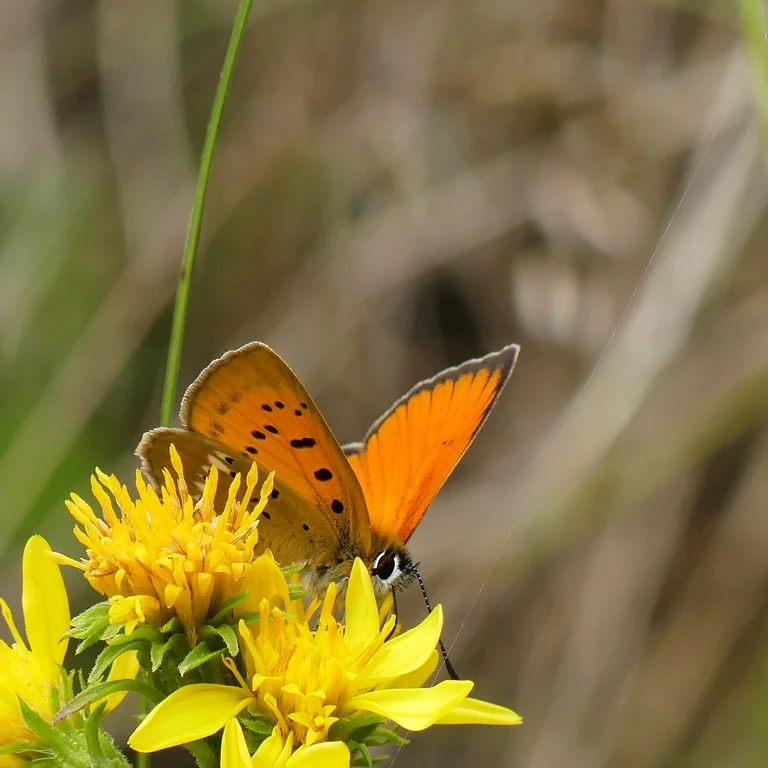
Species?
Lycaena virgaureae
